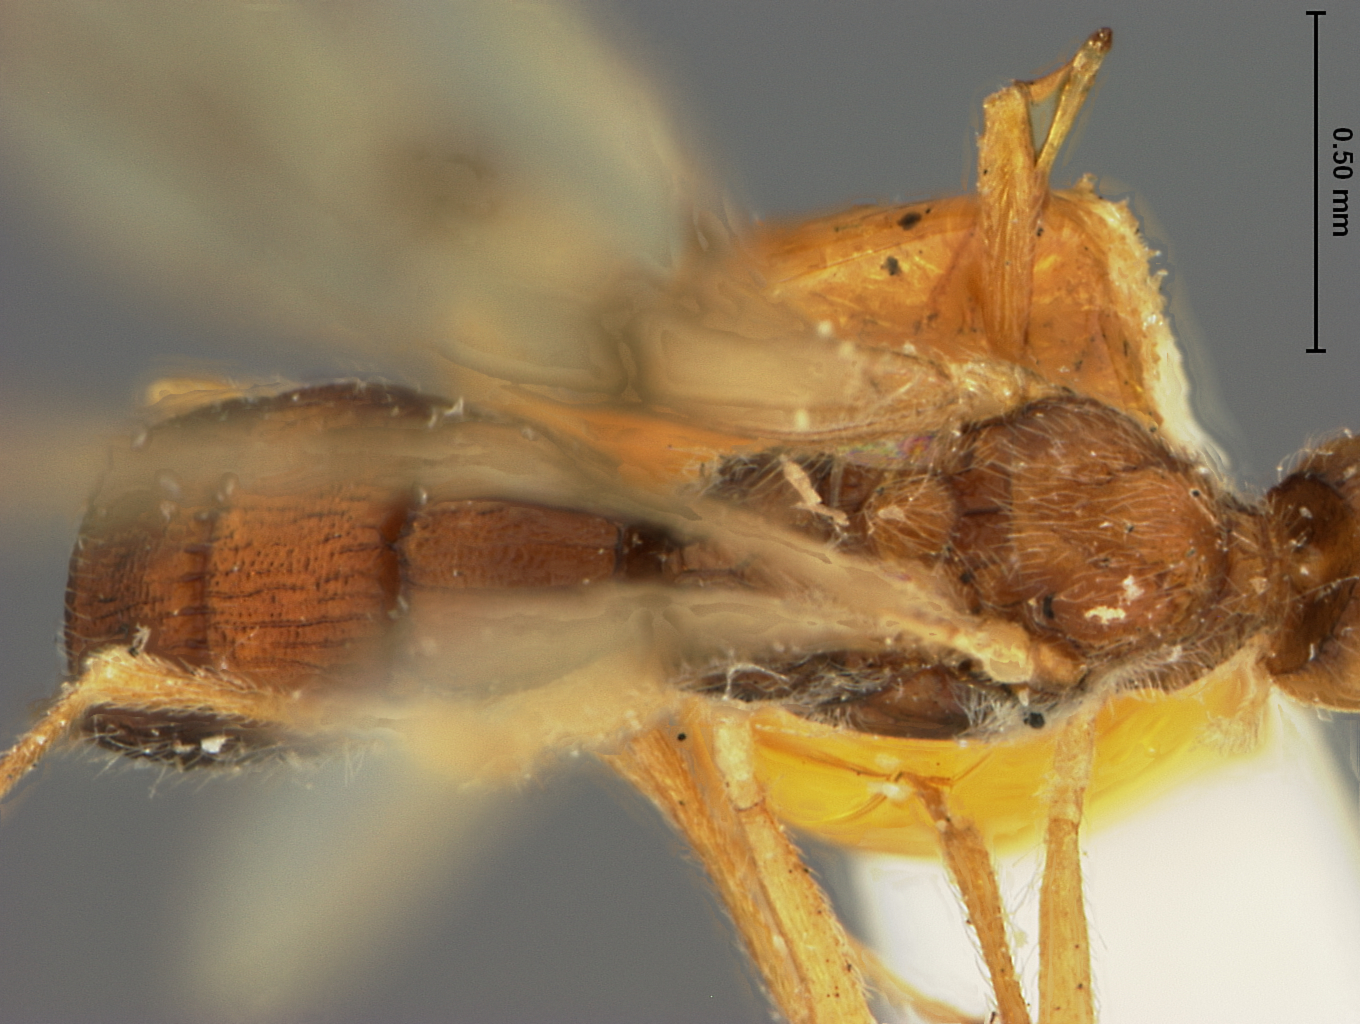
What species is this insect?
Acanthacampsis japonica
